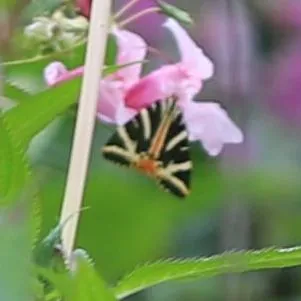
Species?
Euplagia quadripunctaria
